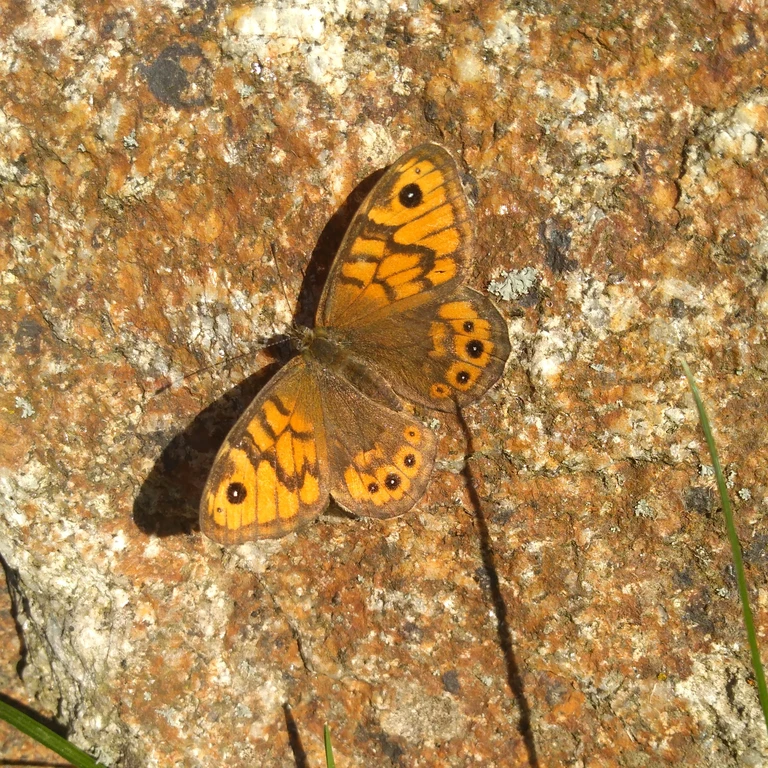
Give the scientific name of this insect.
Lasiommata megera (also Pararge megera)
